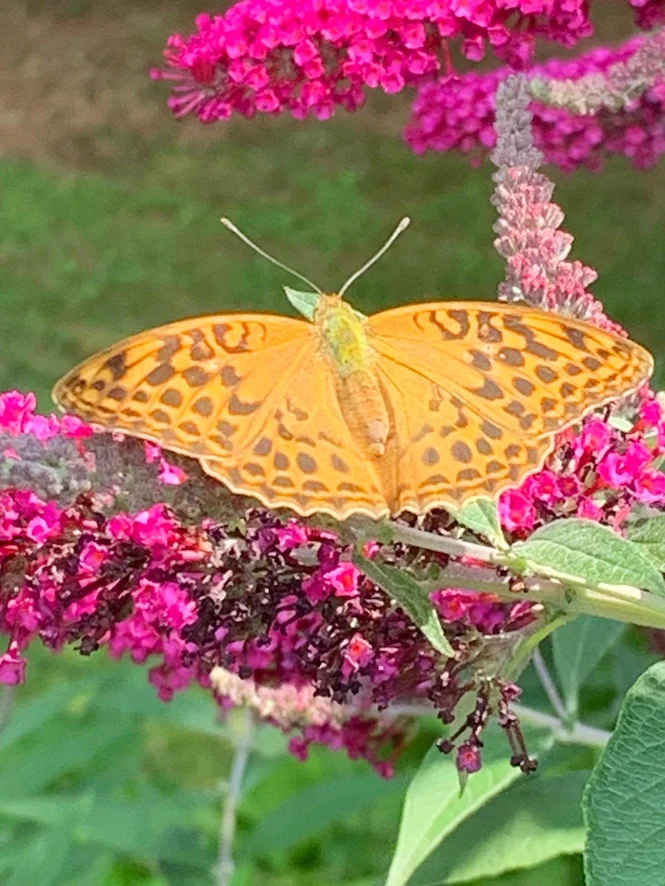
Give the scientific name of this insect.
Argynnis paphia
